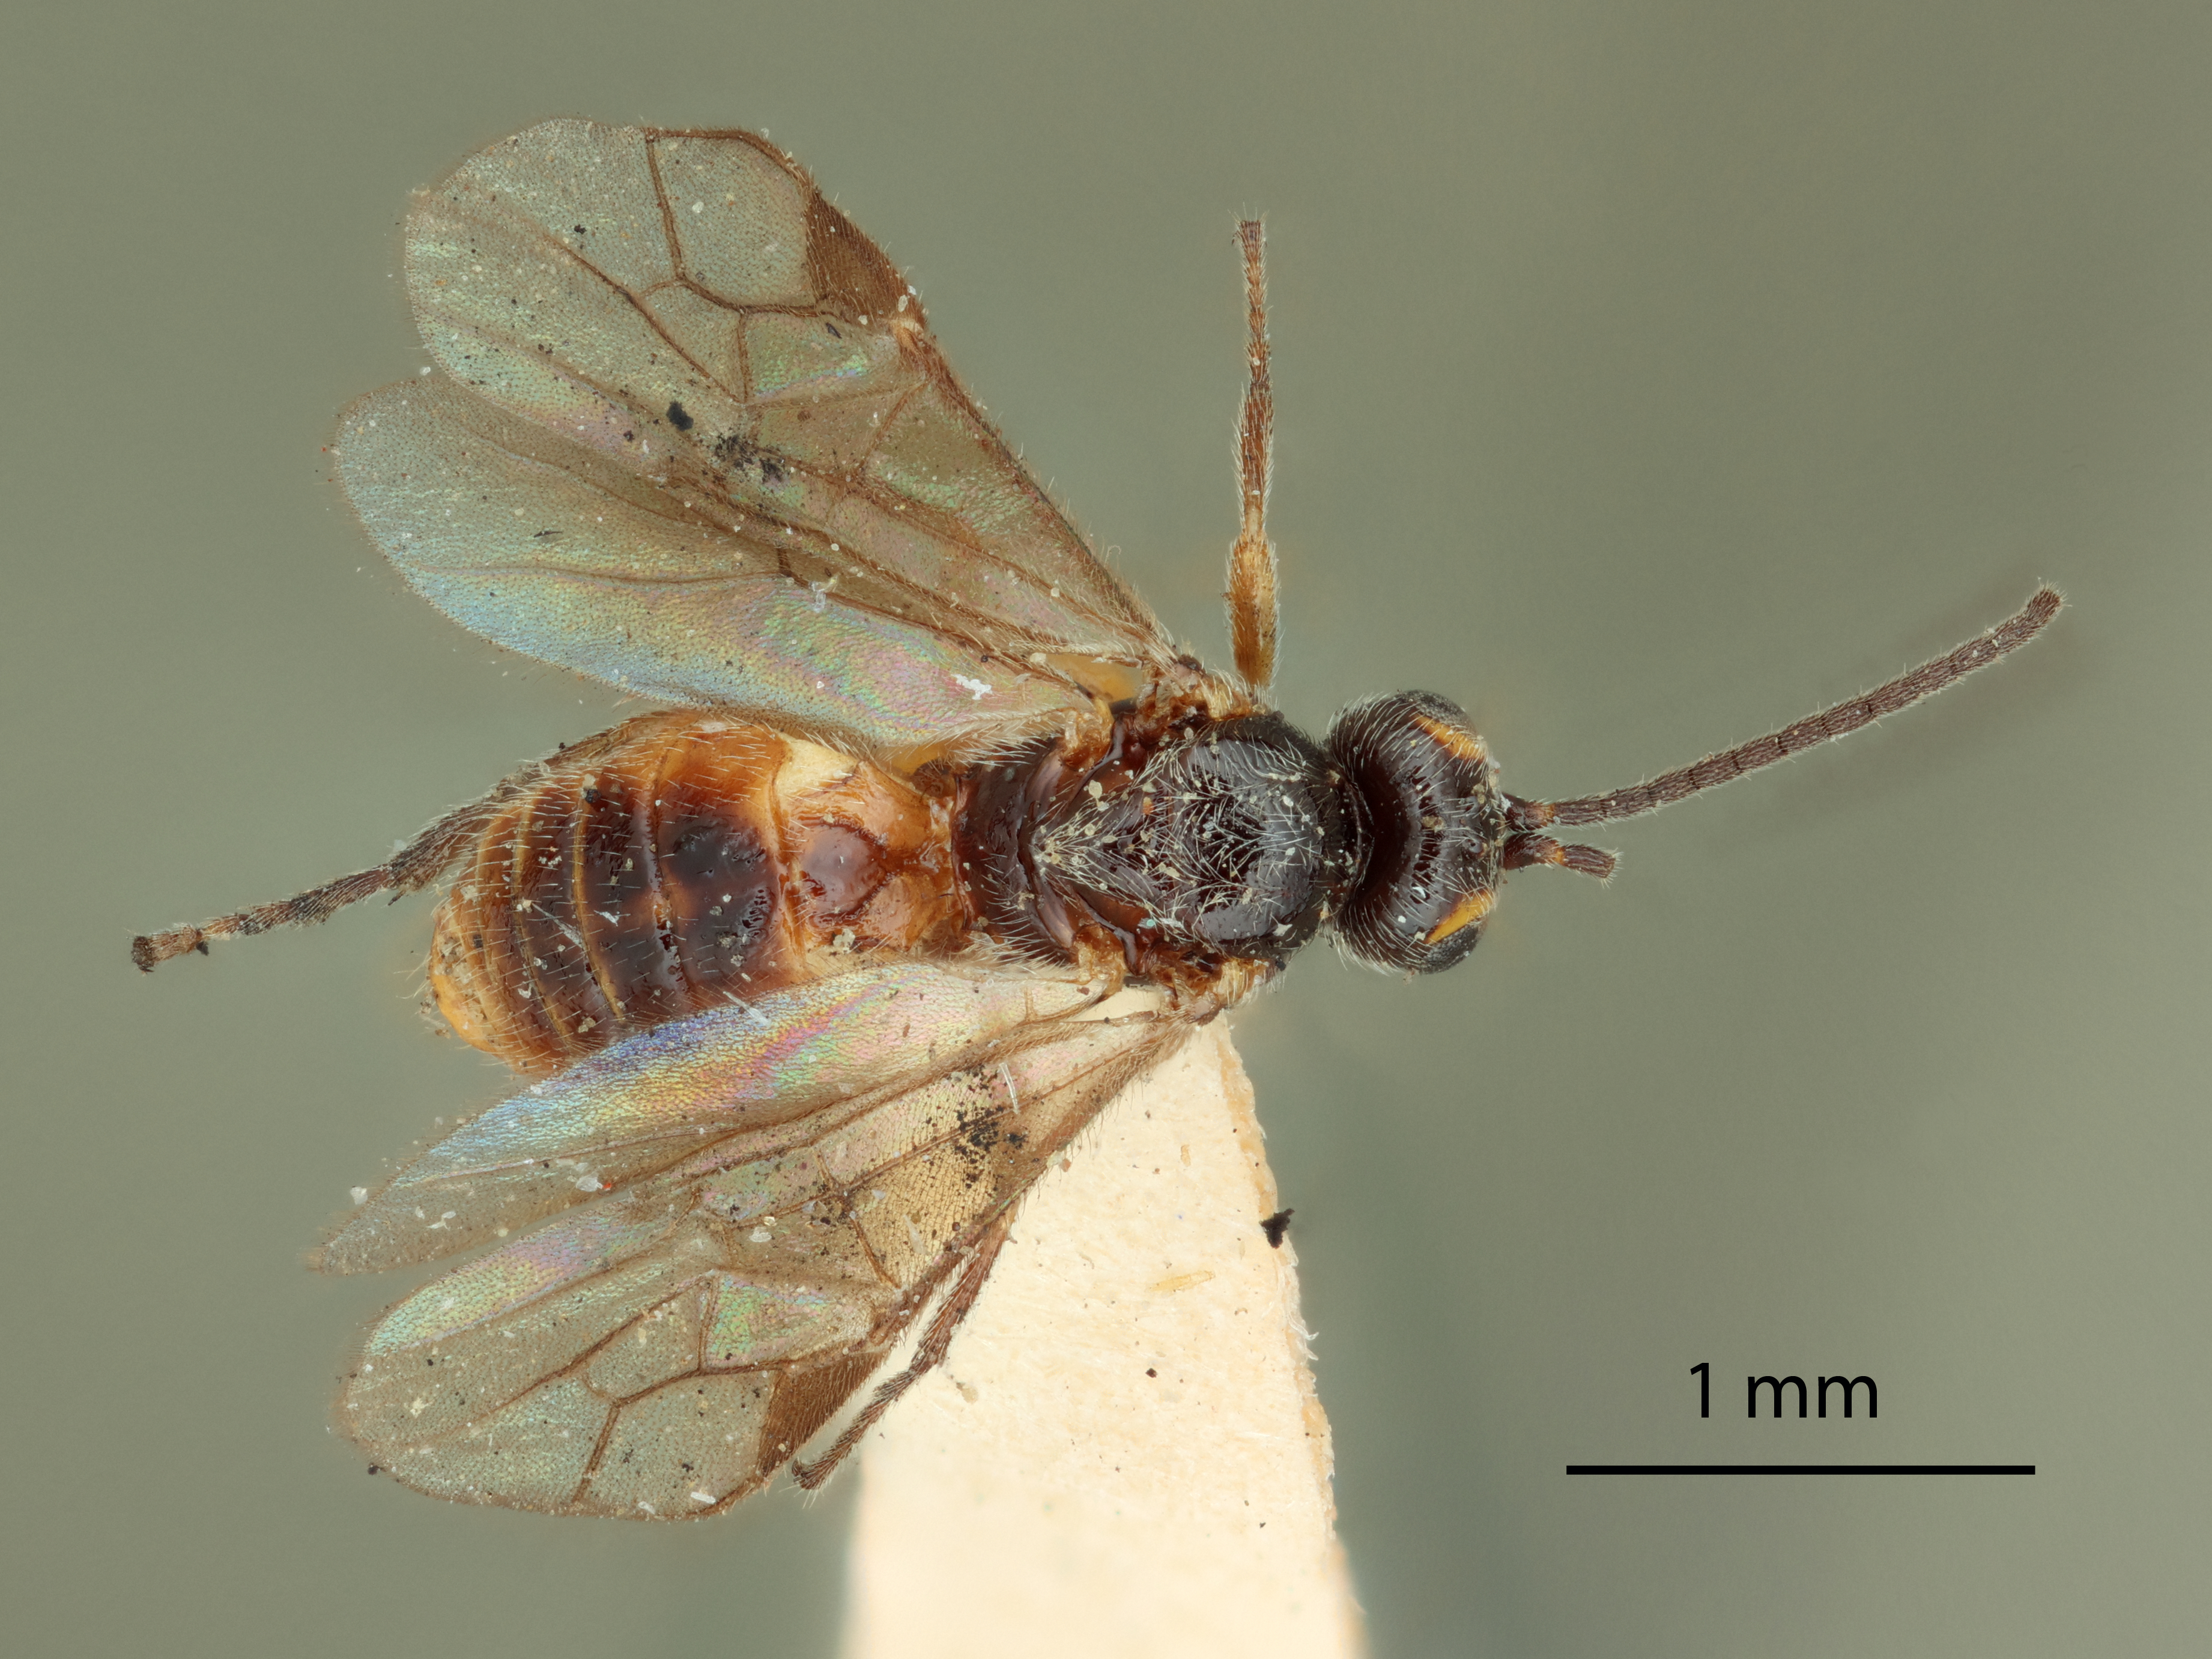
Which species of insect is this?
Habrobracon politiventris
